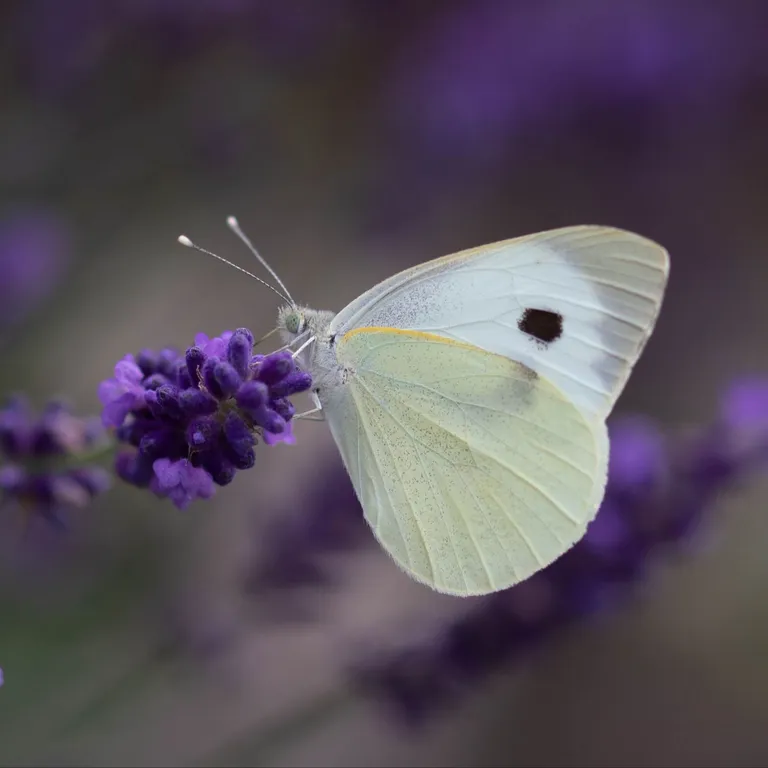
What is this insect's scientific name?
Pieris brassicae
